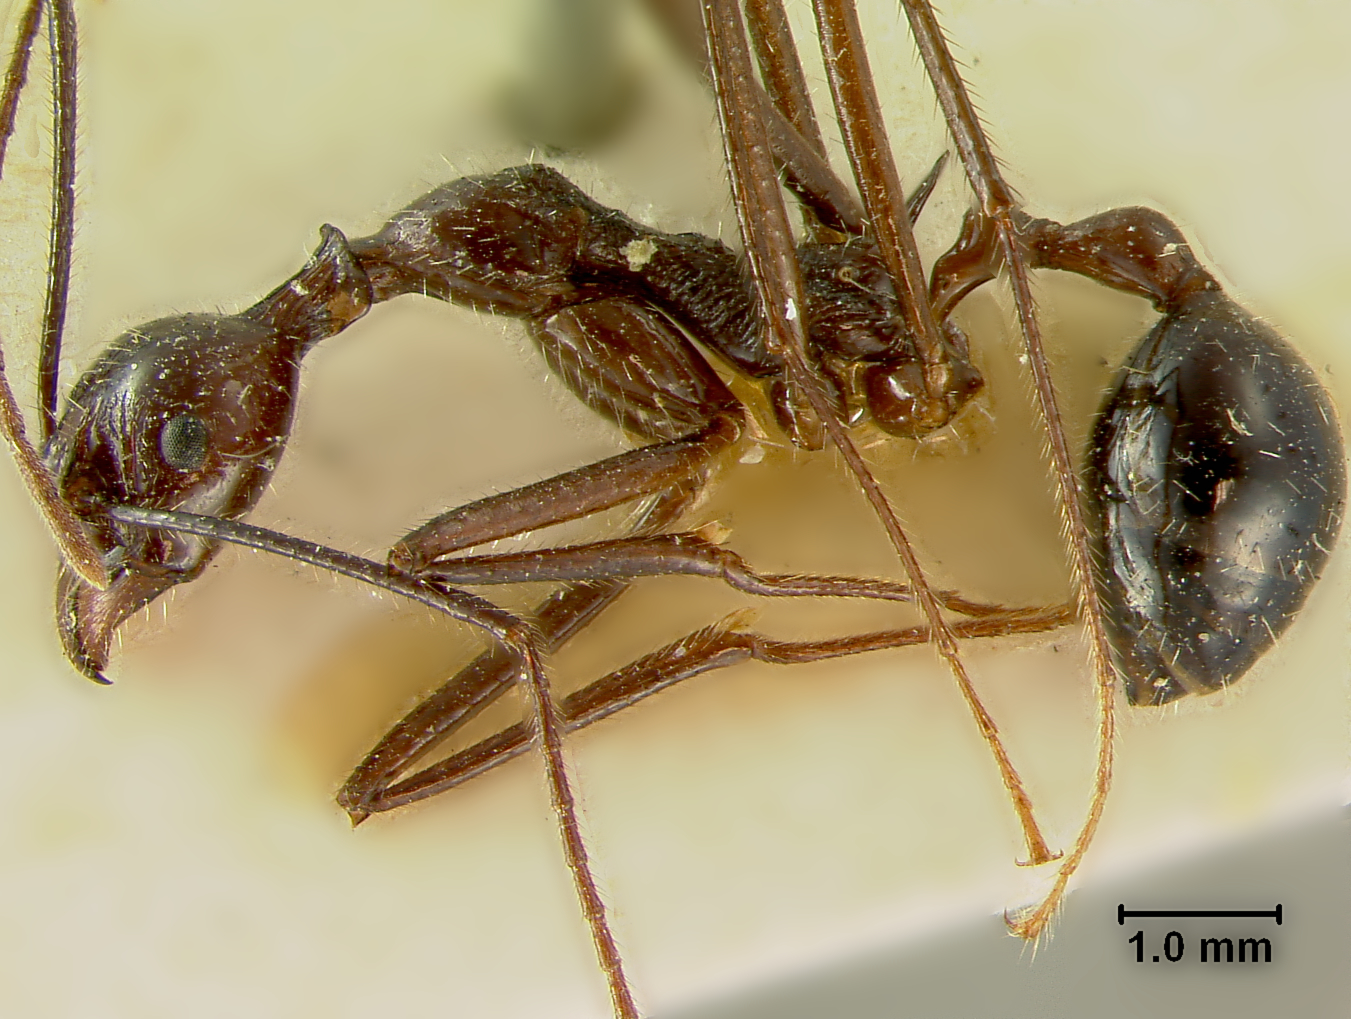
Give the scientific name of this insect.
Ischnomyrmex gonacantha
